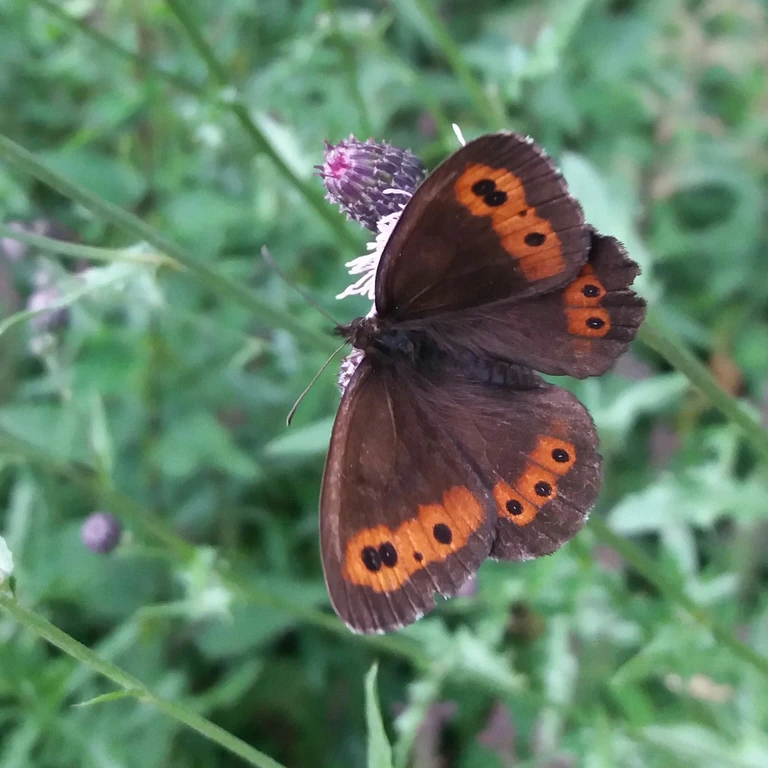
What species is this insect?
Erebia ligea
